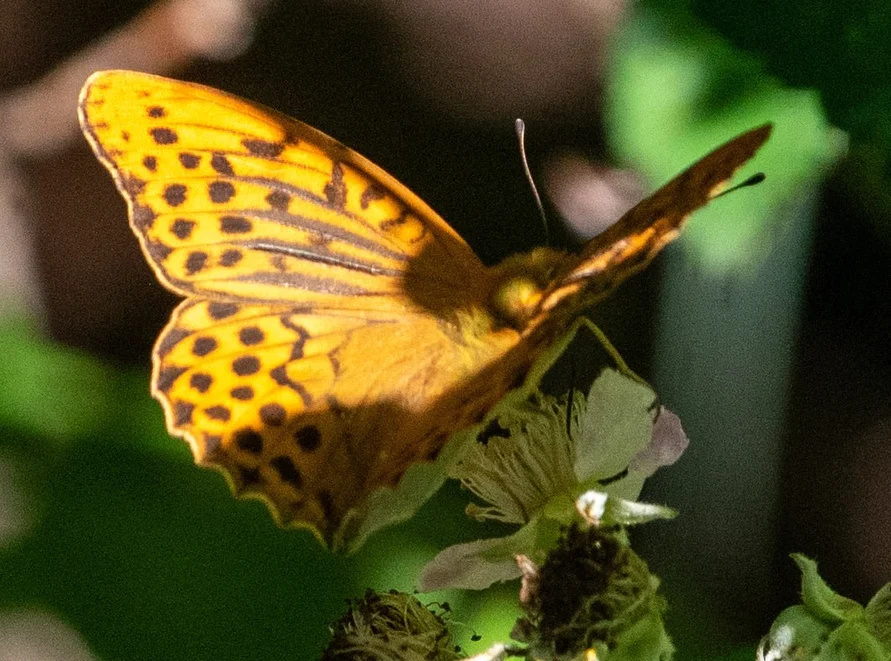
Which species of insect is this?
Argynnis paphia
